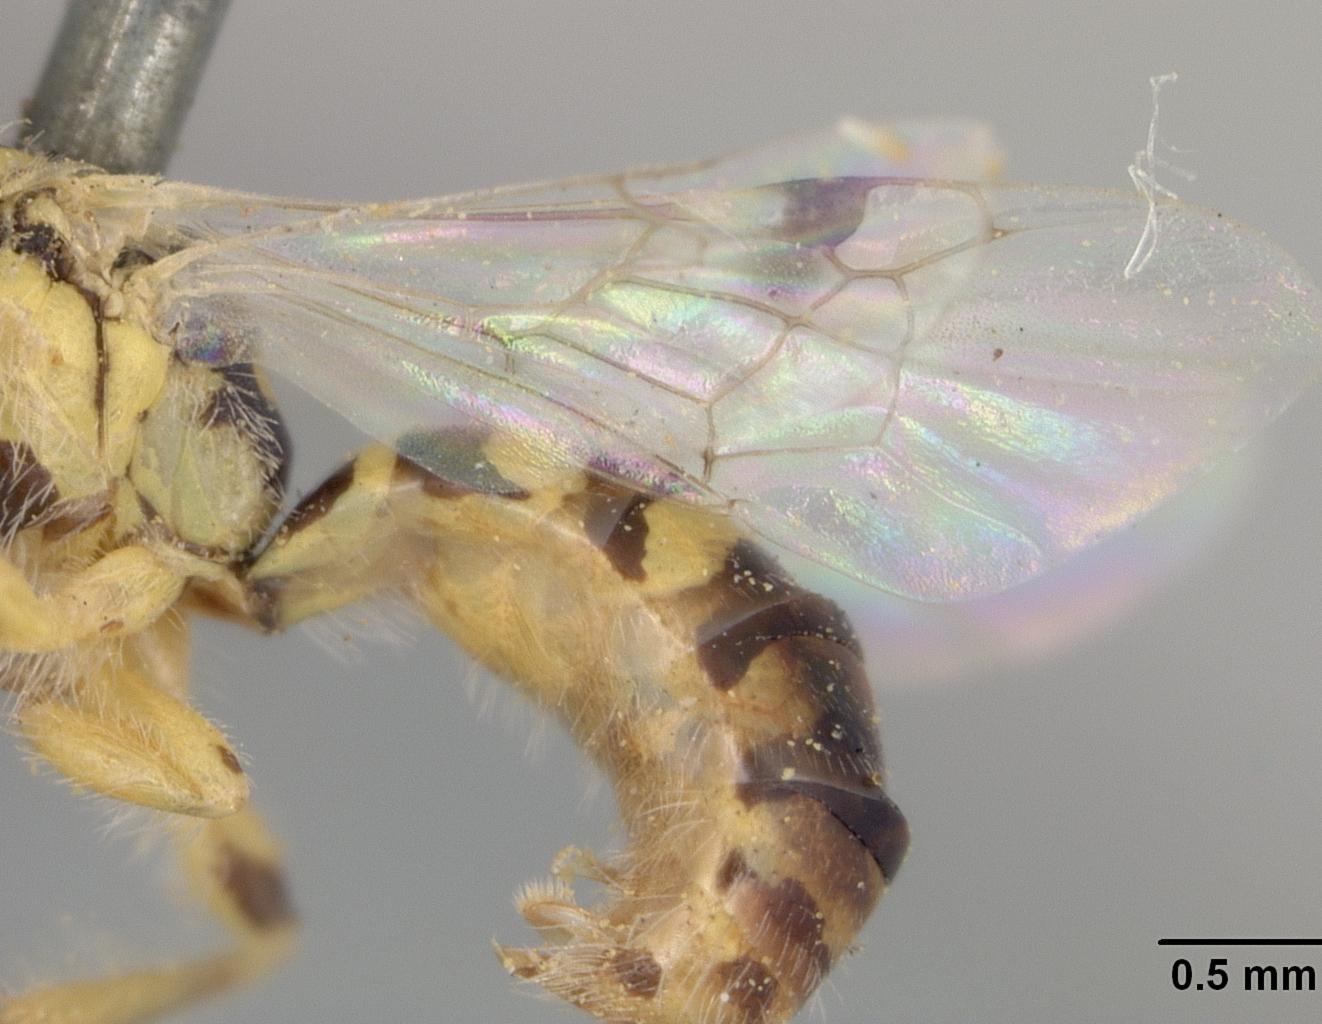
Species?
Perdita maculigera
